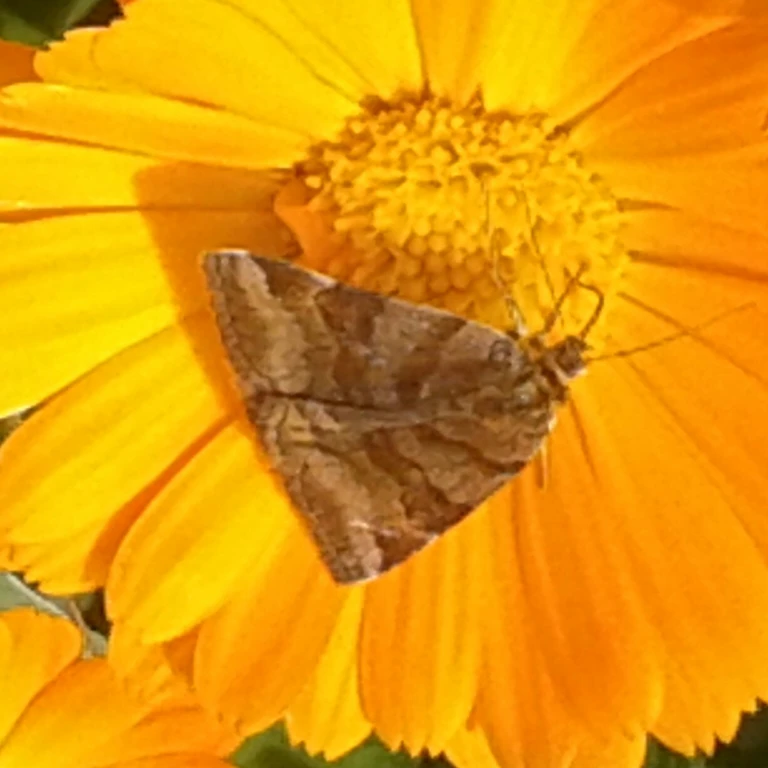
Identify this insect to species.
Euclidia glyphica
